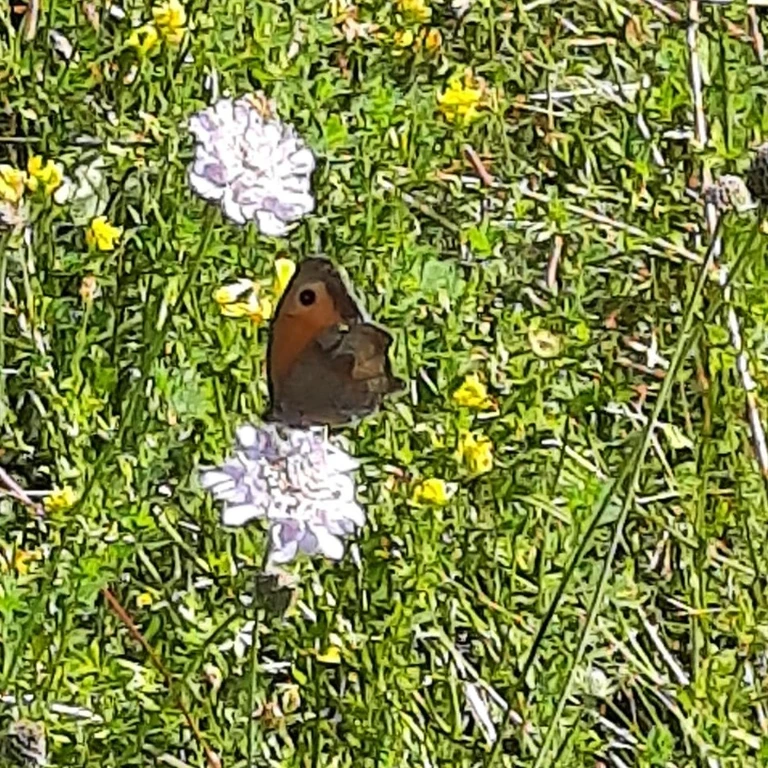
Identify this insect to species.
Maniola jurtina
